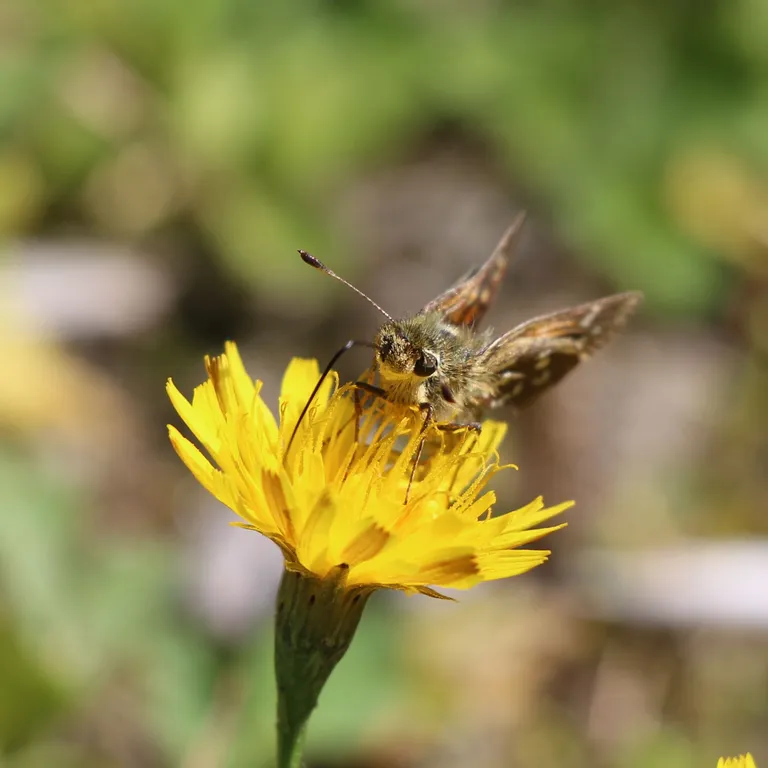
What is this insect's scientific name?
Hesperia comma
